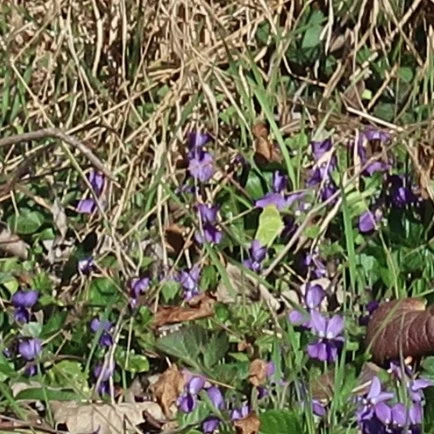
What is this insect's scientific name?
Gonepteryx rhamni
